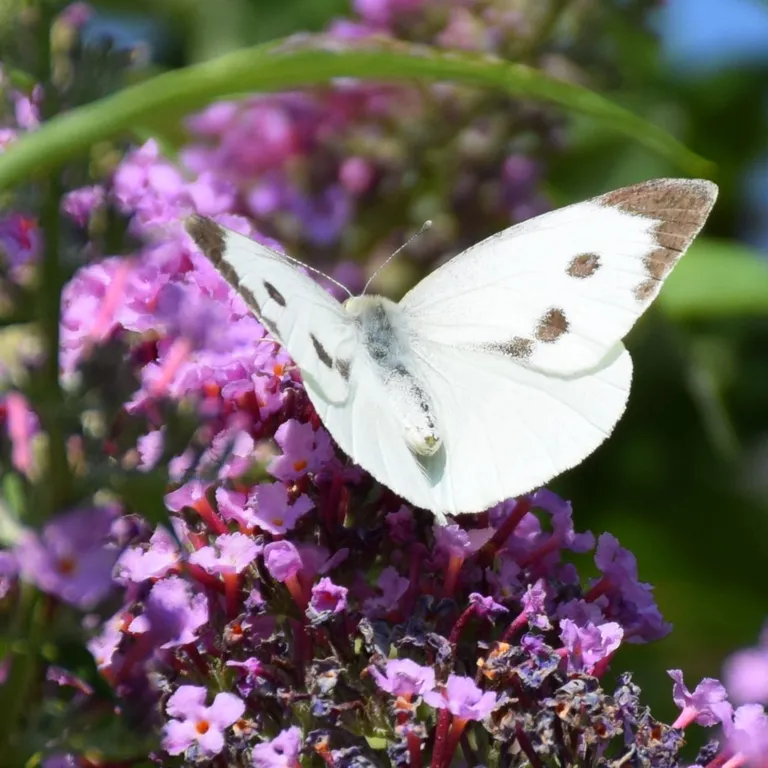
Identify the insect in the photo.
Pieris brassicae
